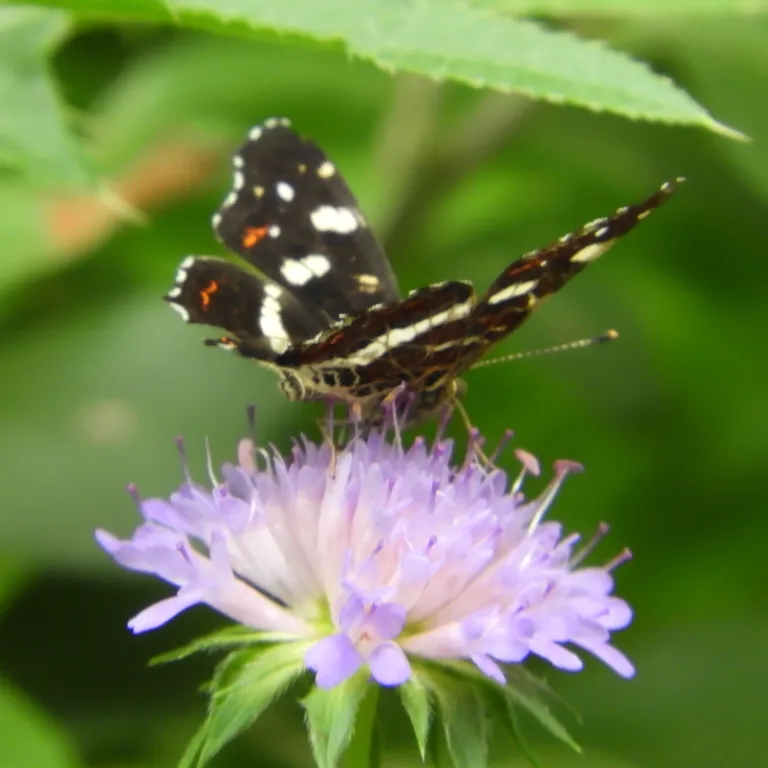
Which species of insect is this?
Araschnia levana
